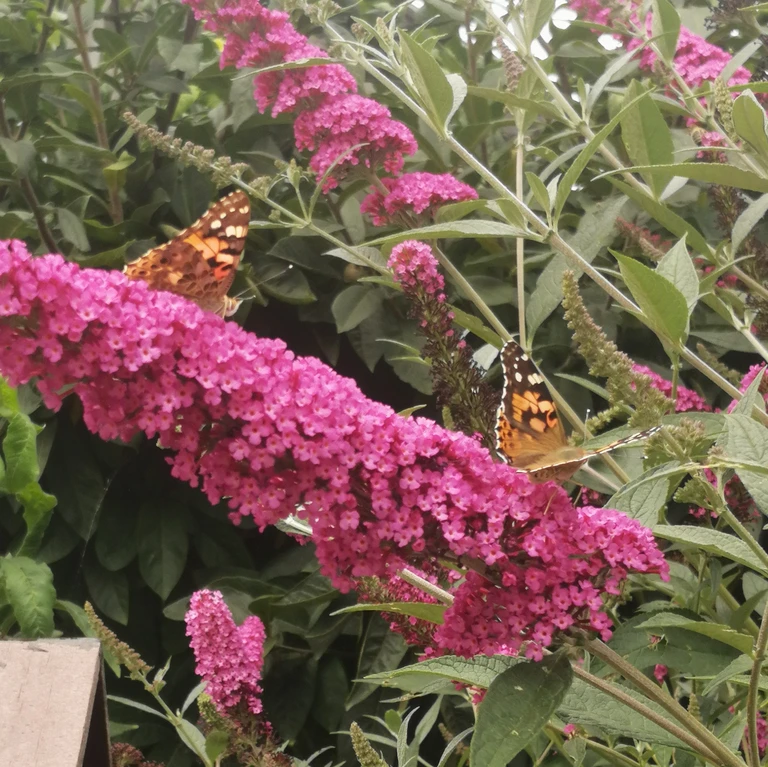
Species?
Vanessa cardui
